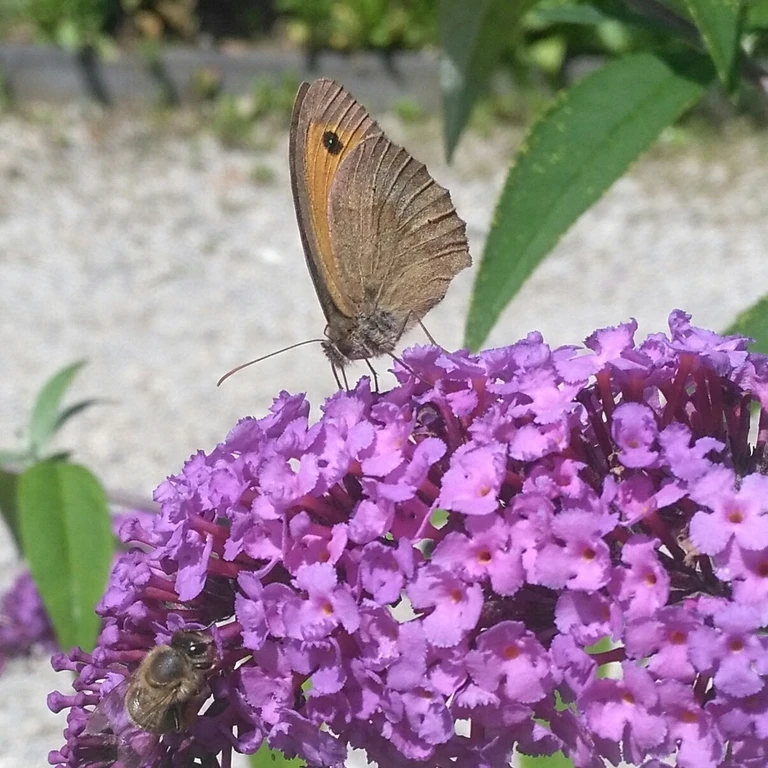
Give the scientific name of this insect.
Maniola jurtina
